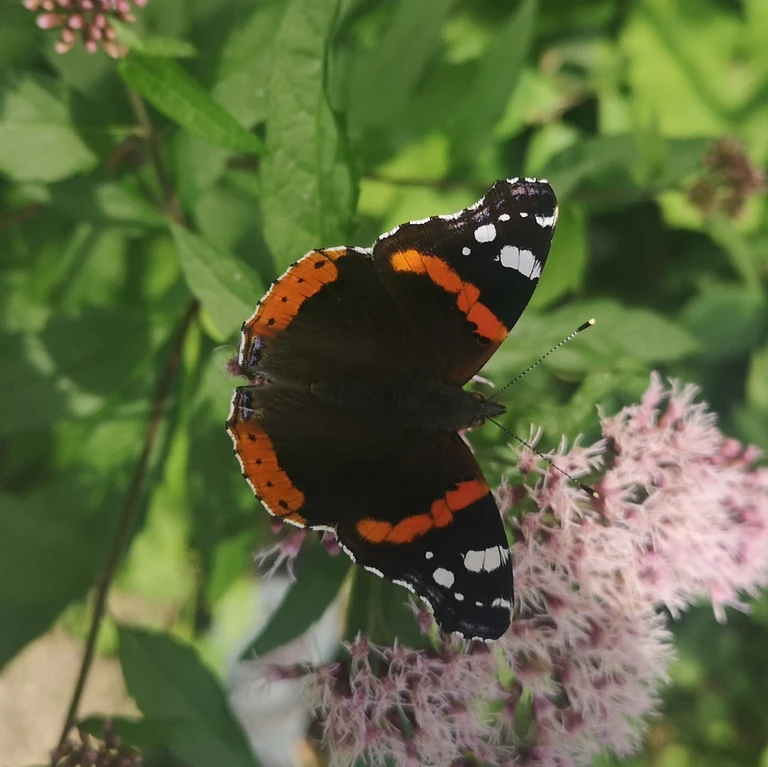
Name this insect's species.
Vanessa atalanta
